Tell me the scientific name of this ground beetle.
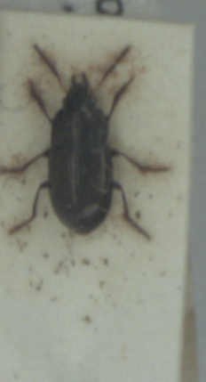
Amara tibialis
